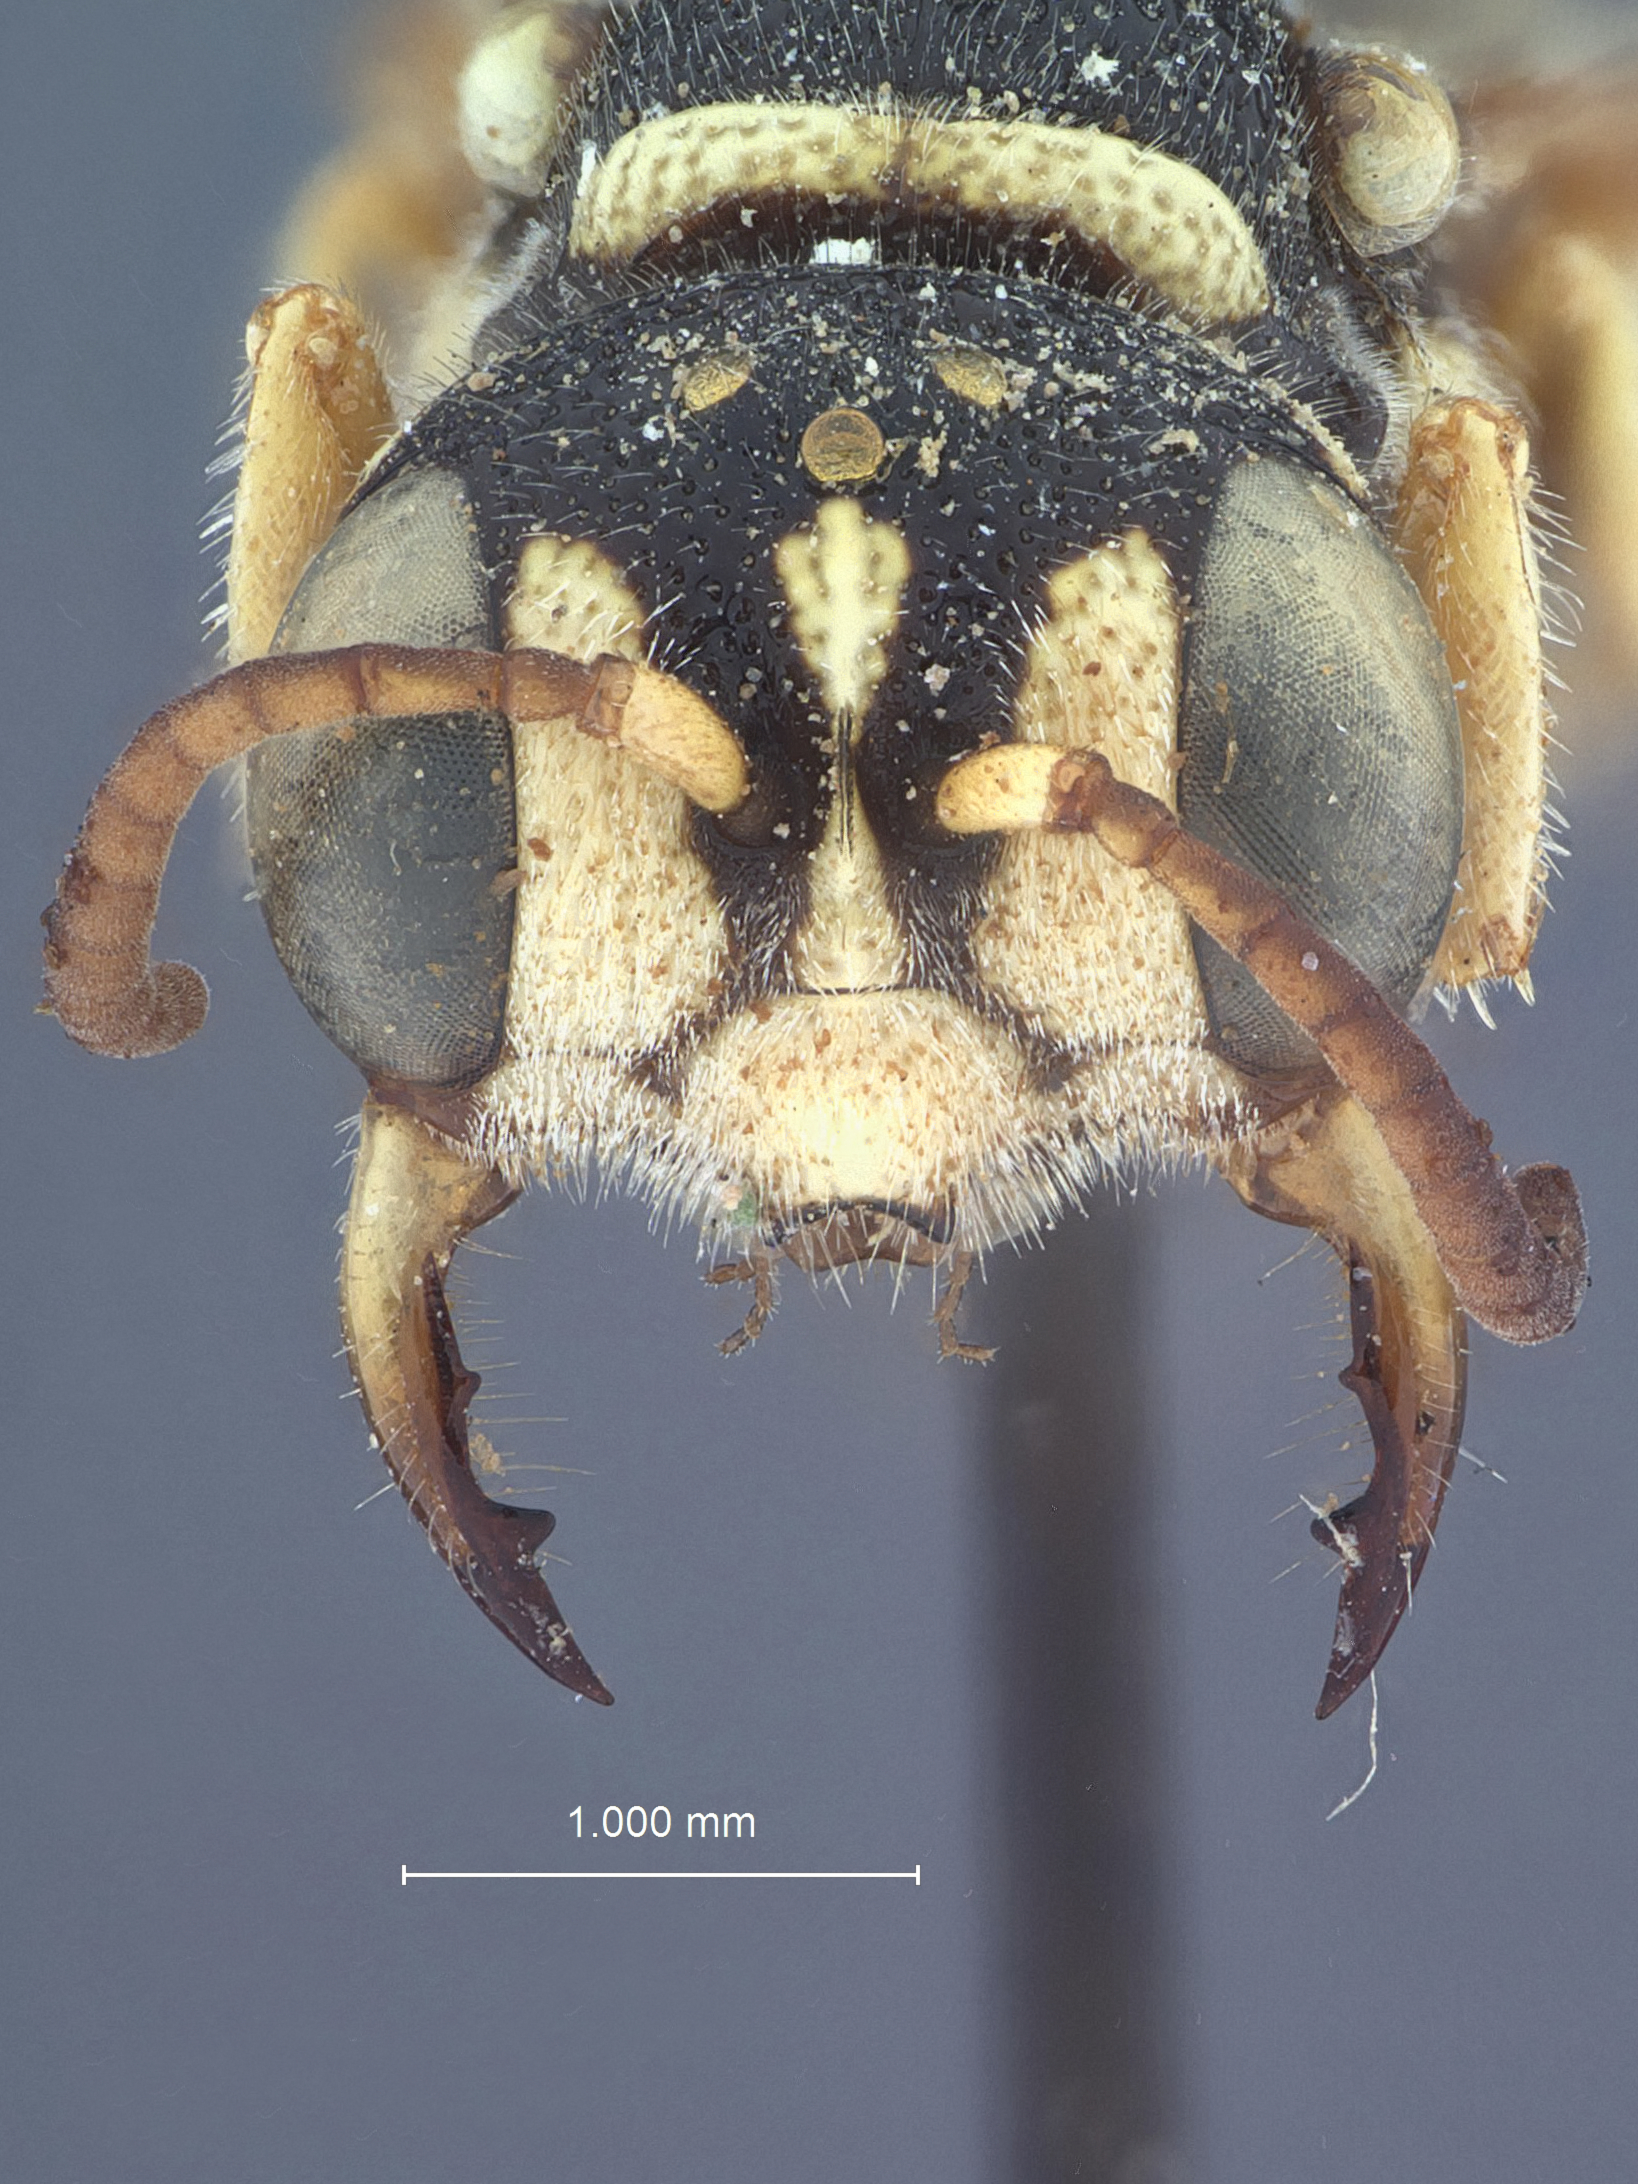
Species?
Cerceris bridwelli
